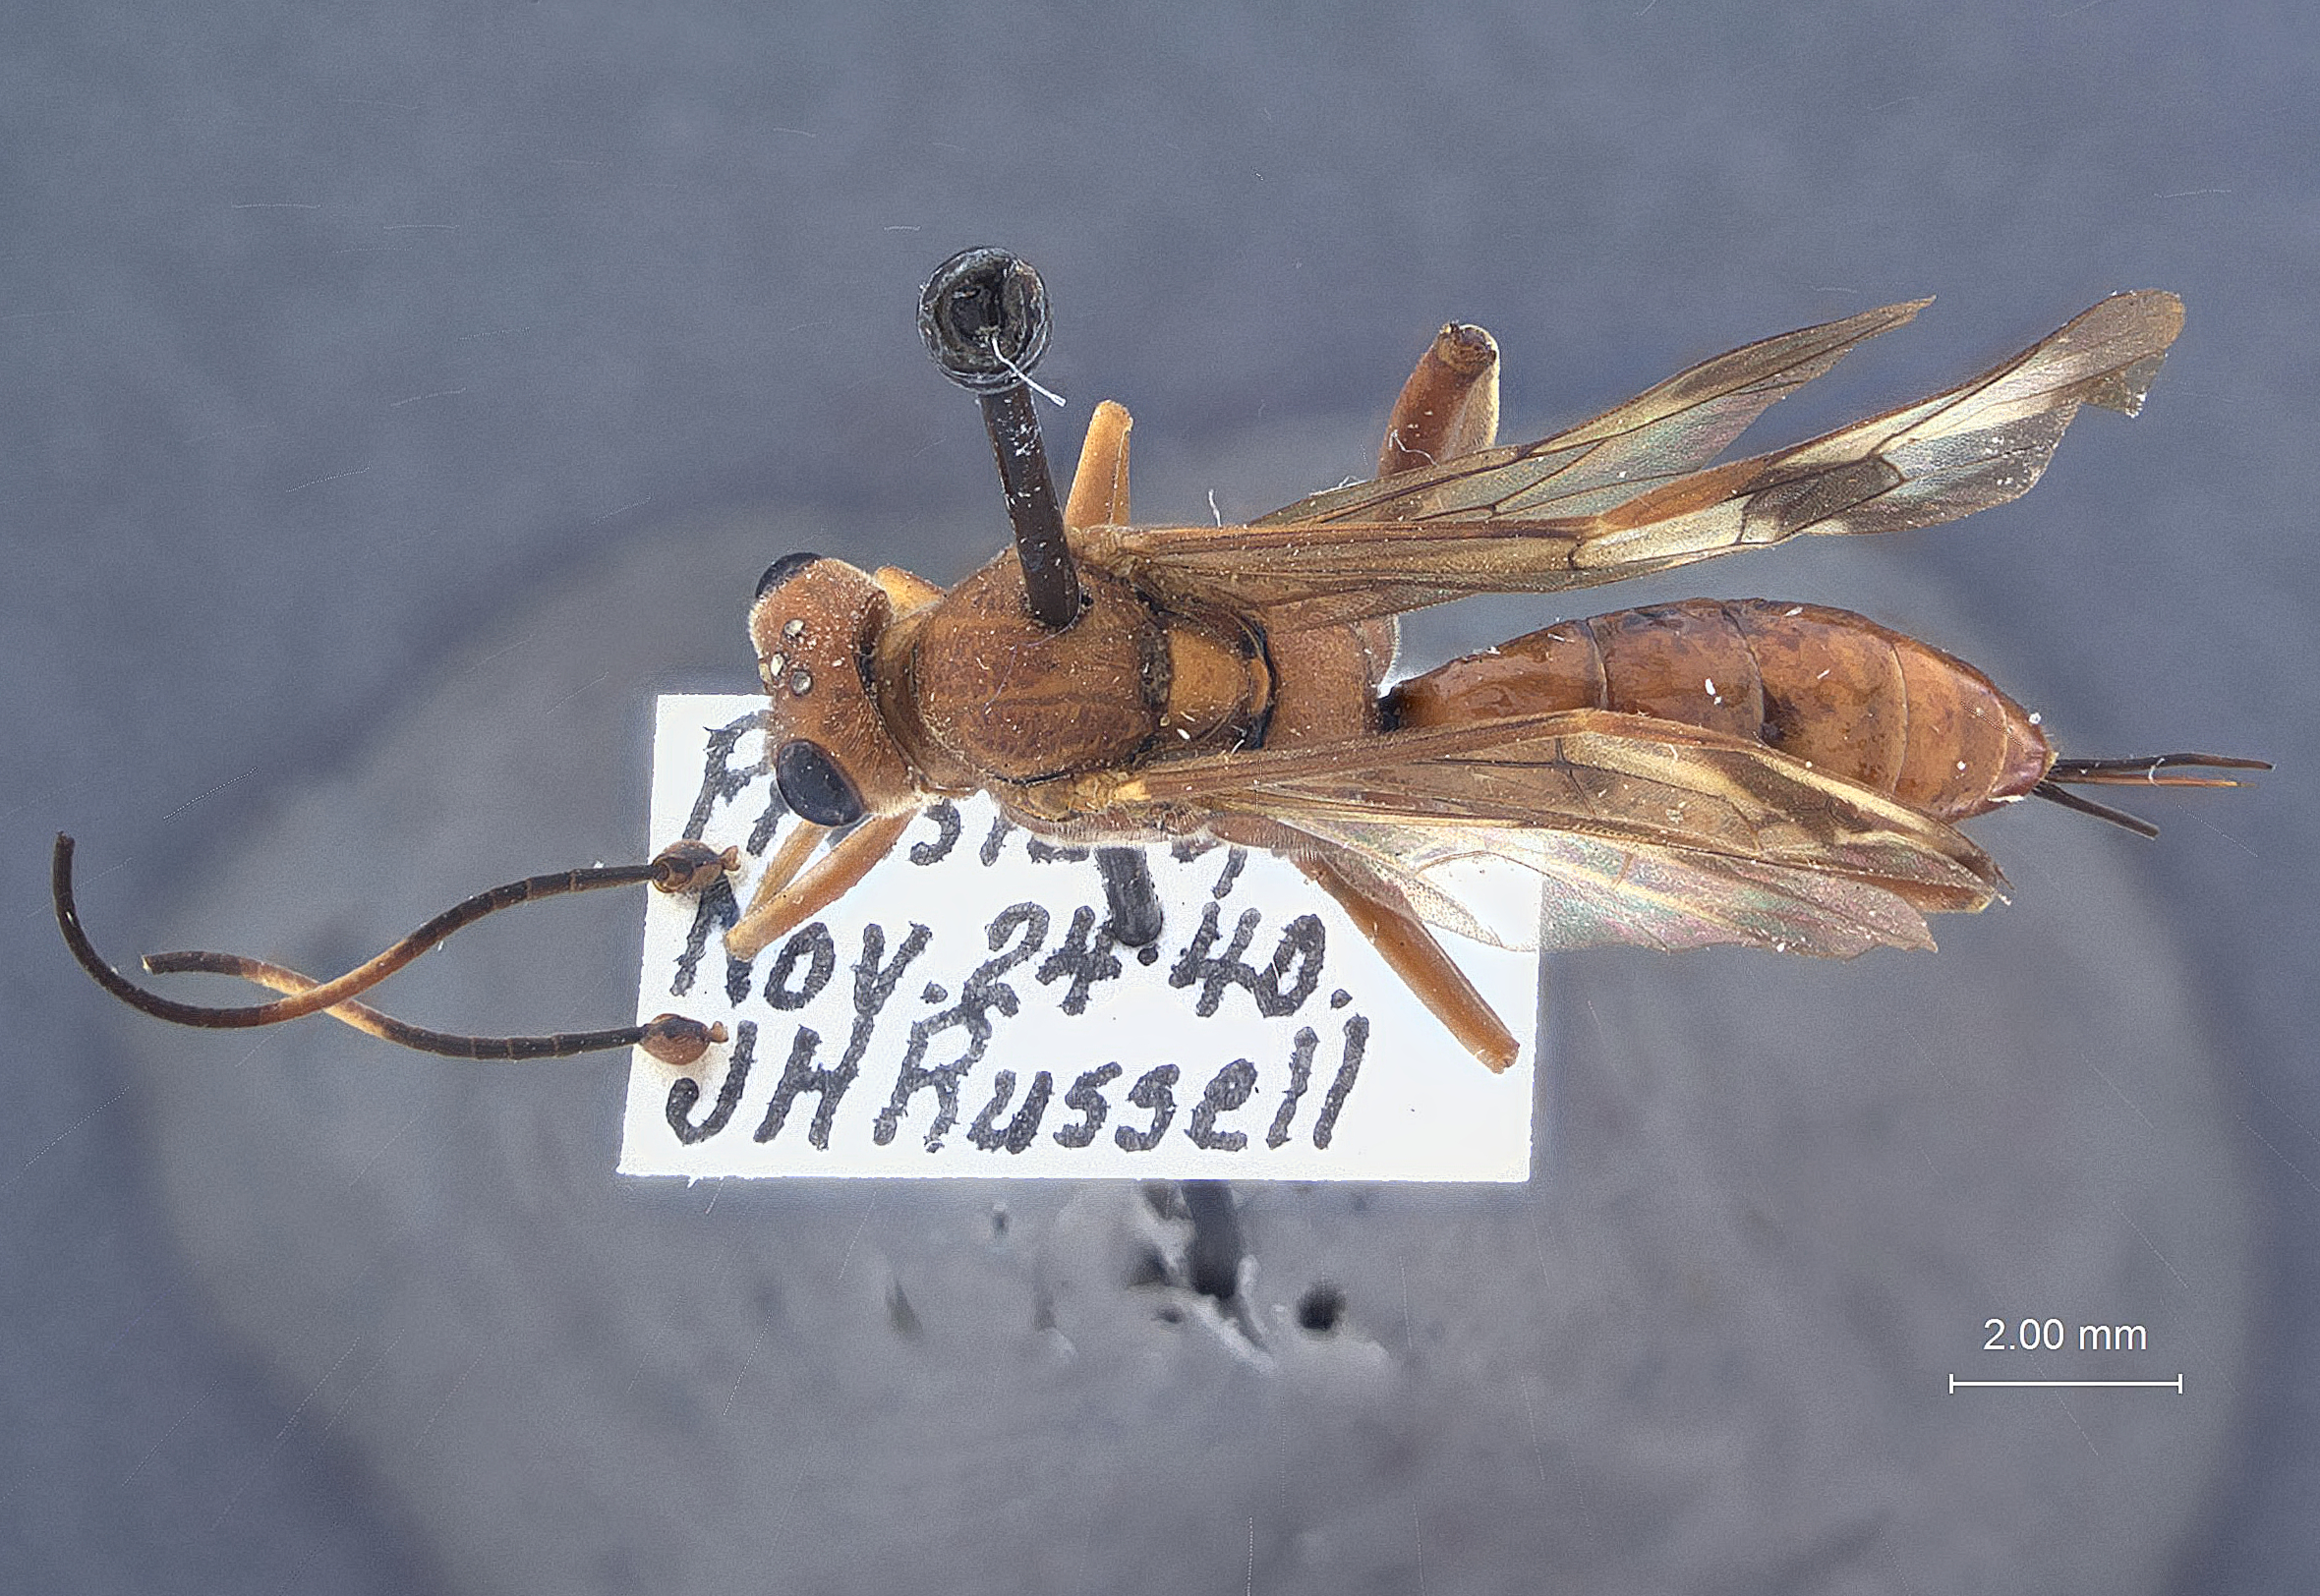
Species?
Exetastes larinus
